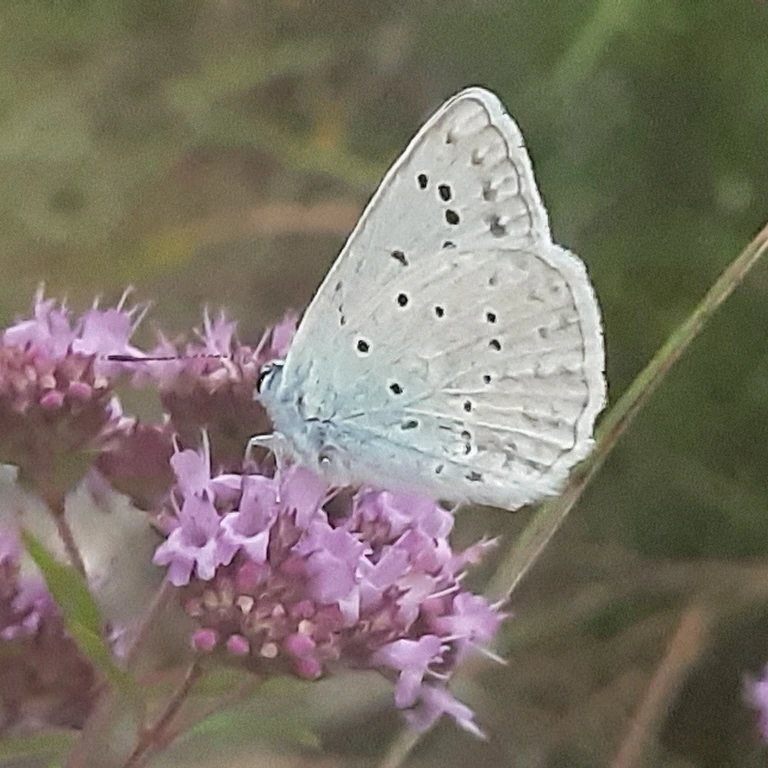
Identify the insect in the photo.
Polyommatus daphnis
